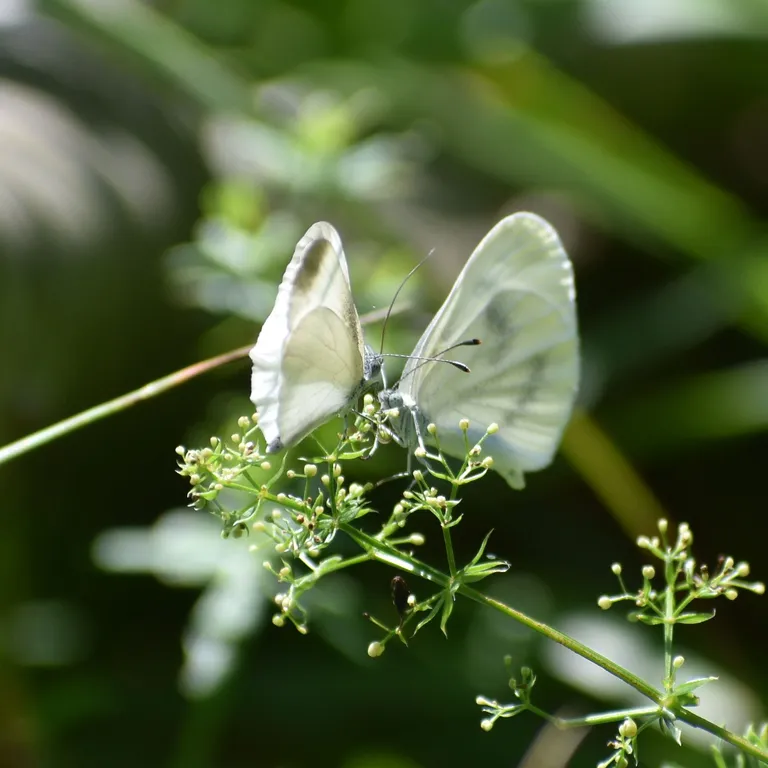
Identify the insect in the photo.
Leptidea sinapis/juvernica
